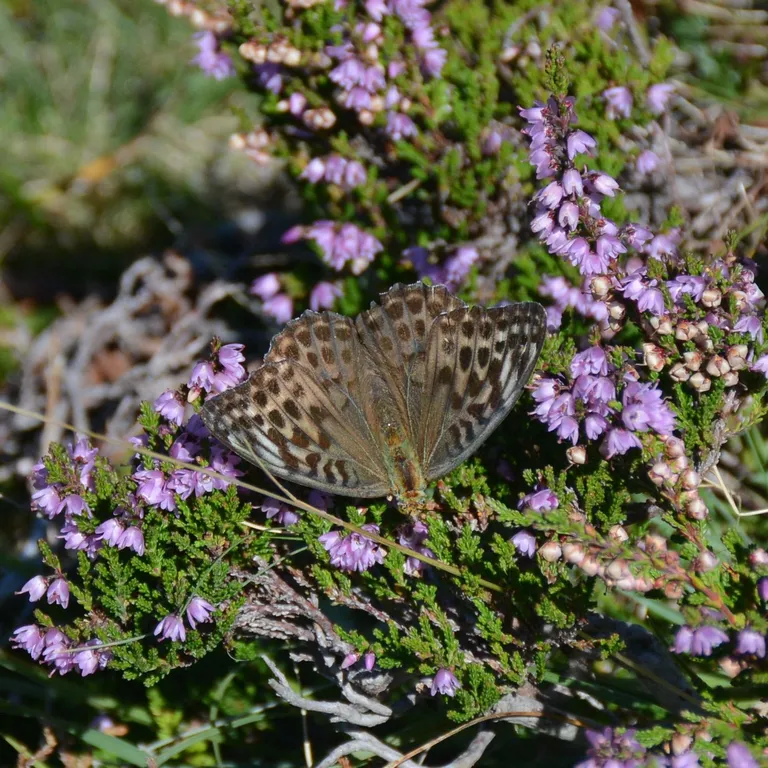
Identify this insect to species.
Argynnis paphia
